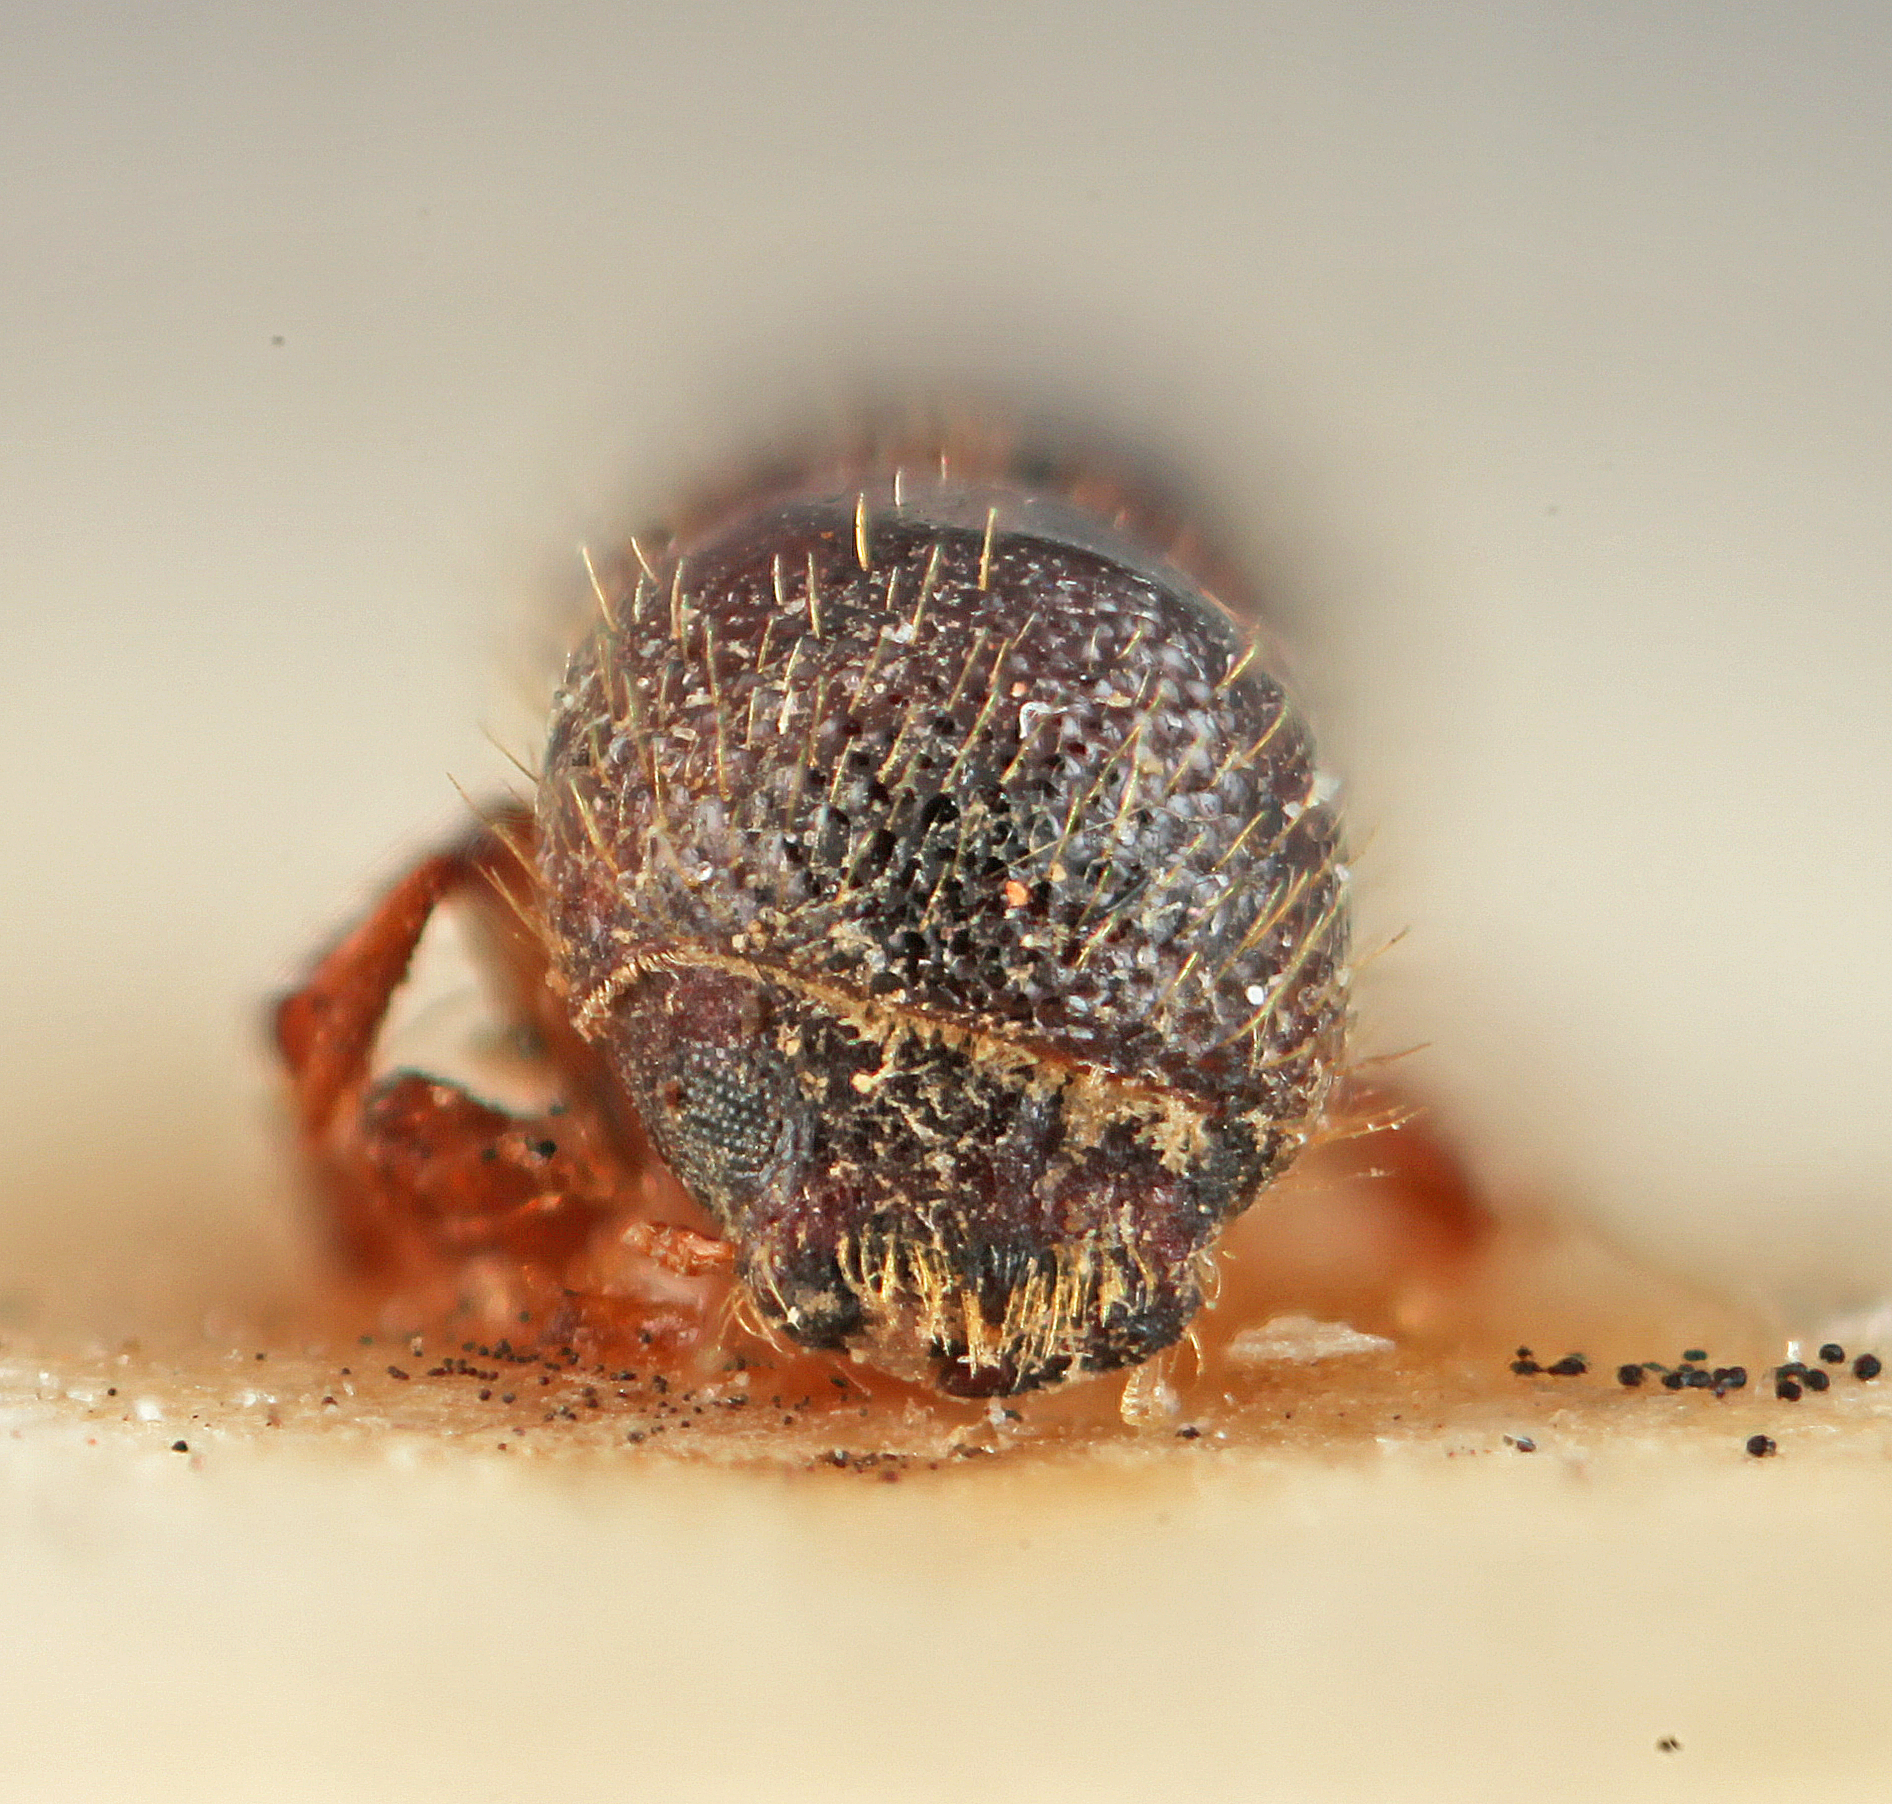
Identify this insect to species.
Xyleborus parvipunctatus
